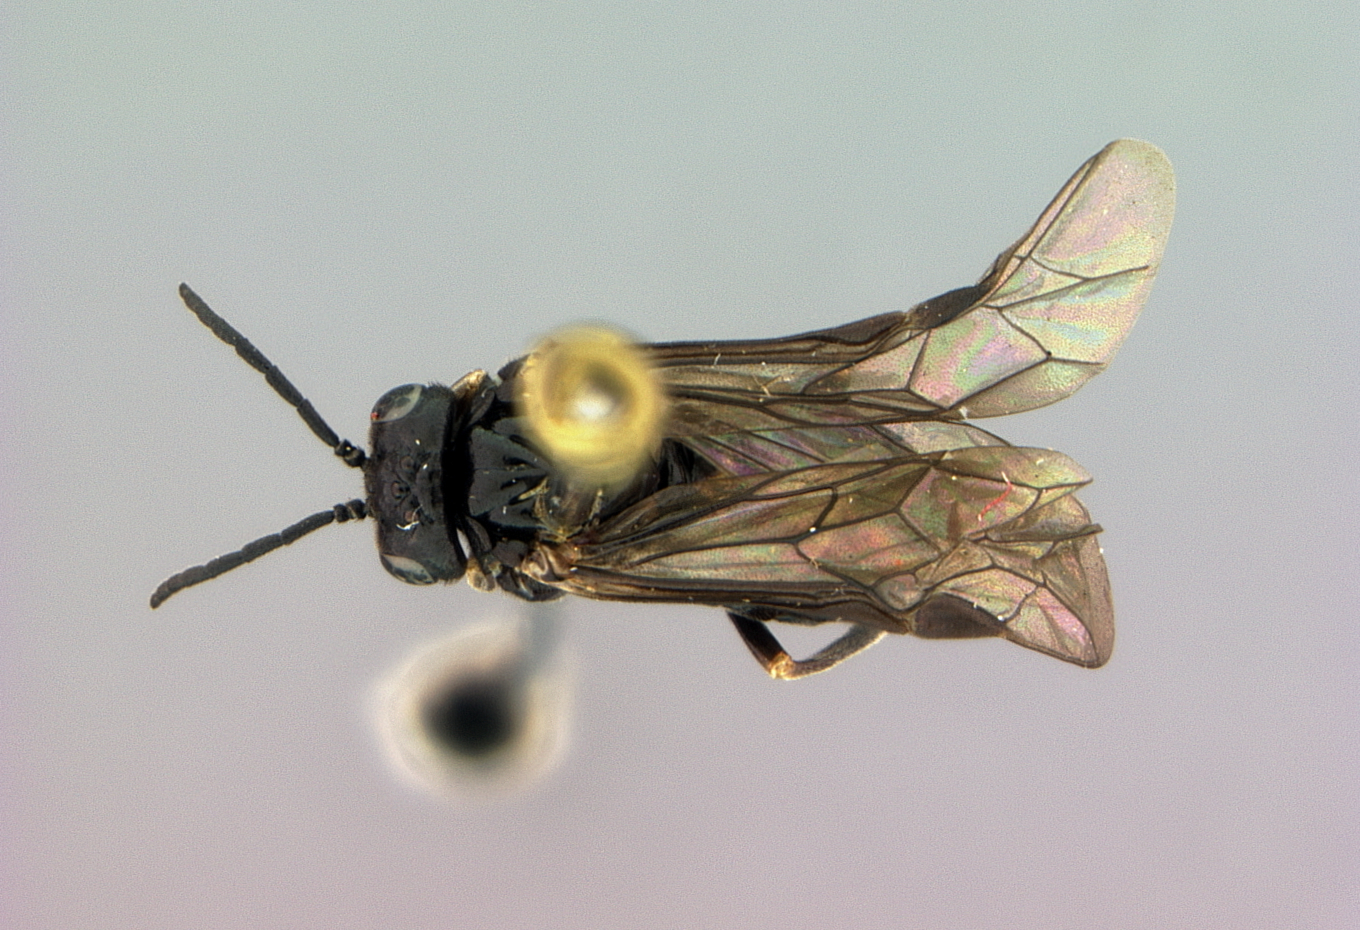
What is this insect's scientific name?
Monophadnoides osgoodi
